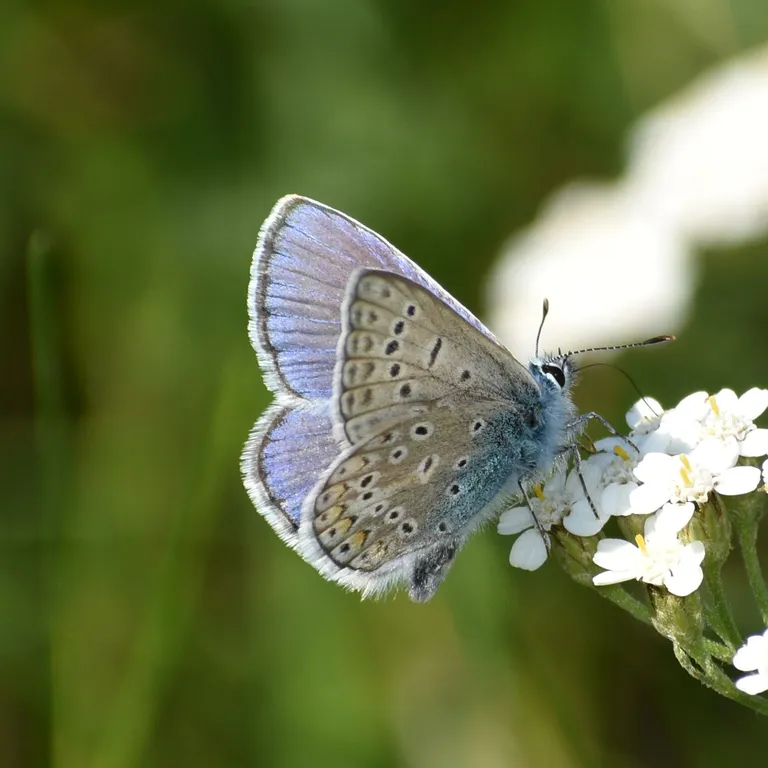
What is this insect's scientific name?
Polyommatus icarus
